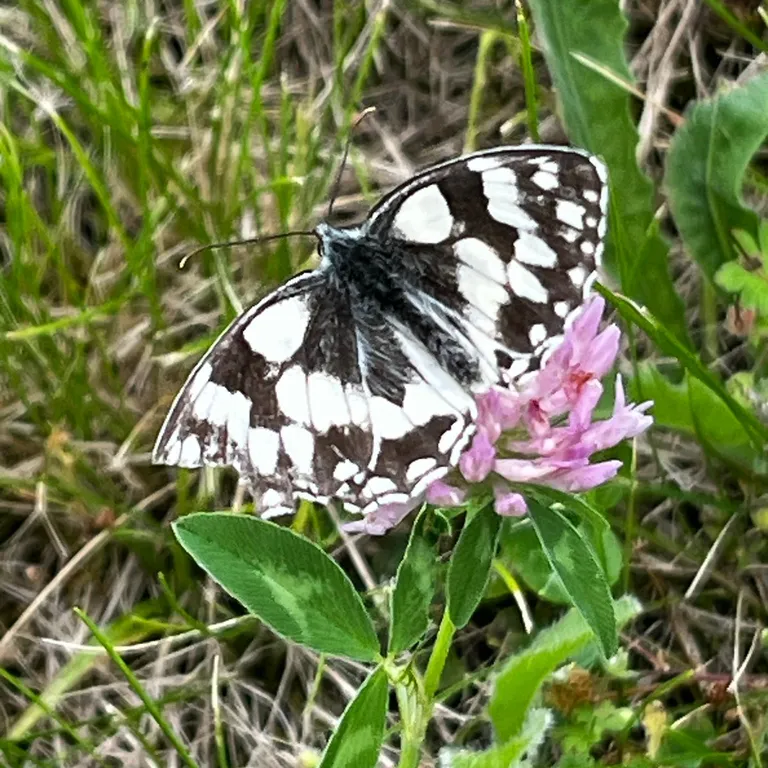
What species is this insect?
Melanargia galathea
